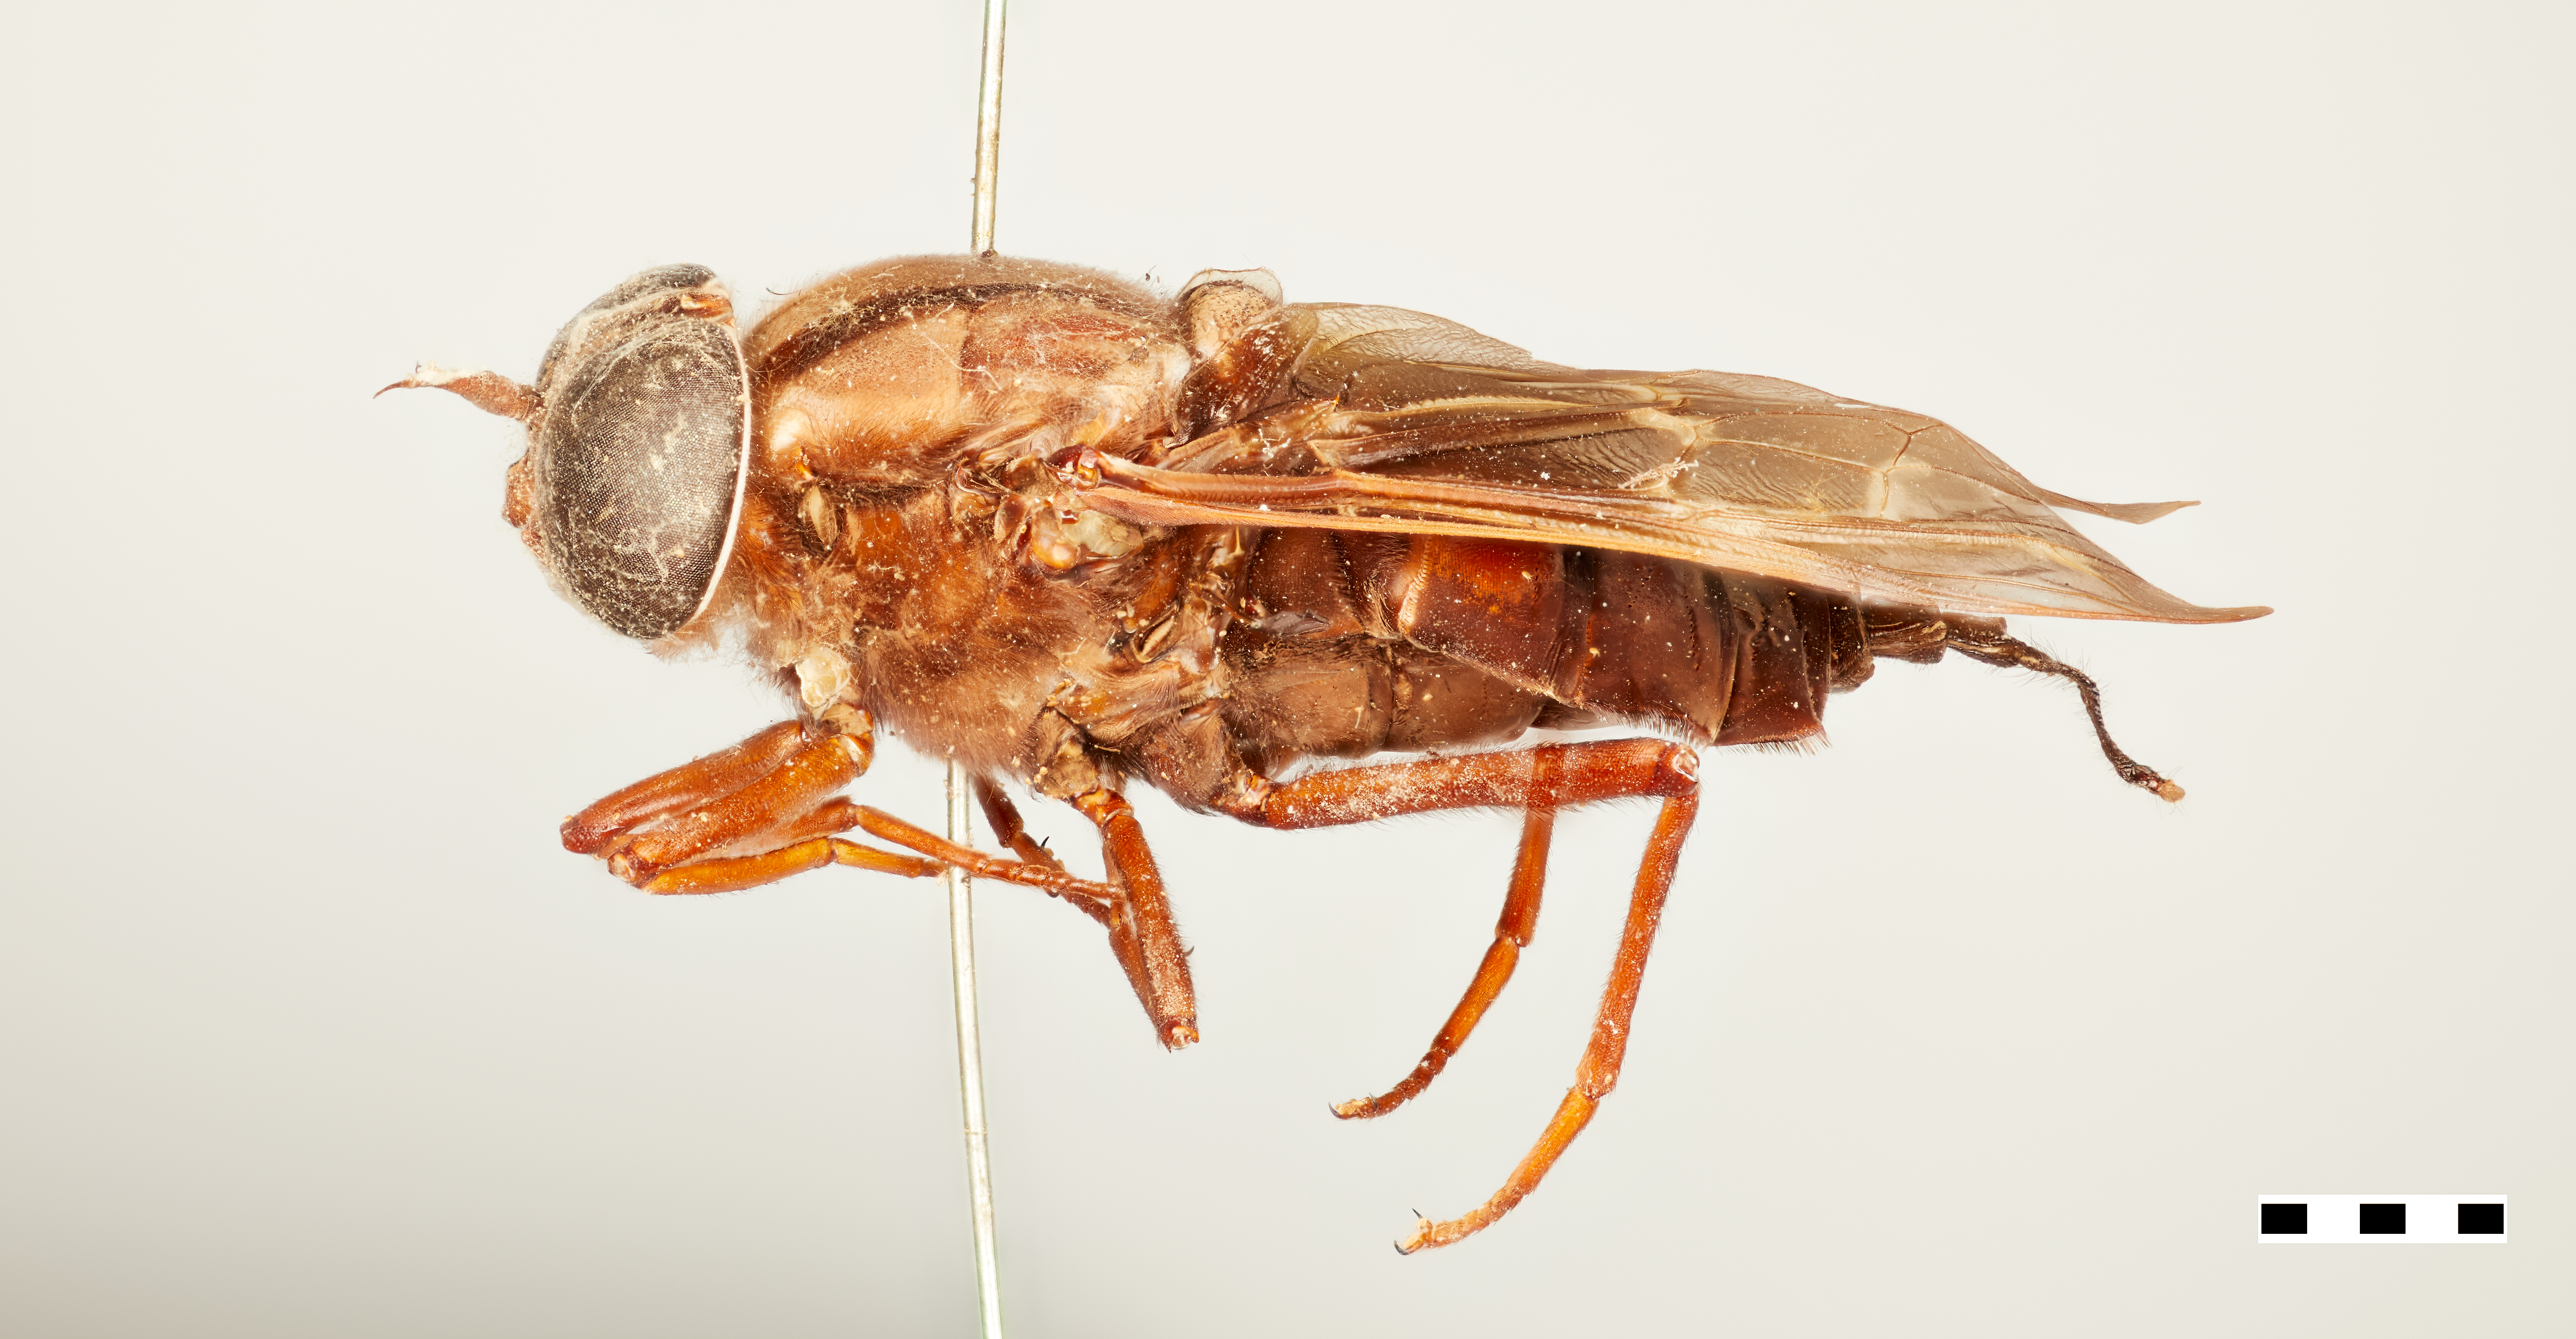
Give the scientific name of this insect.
Pantophthalmus fastuosus
